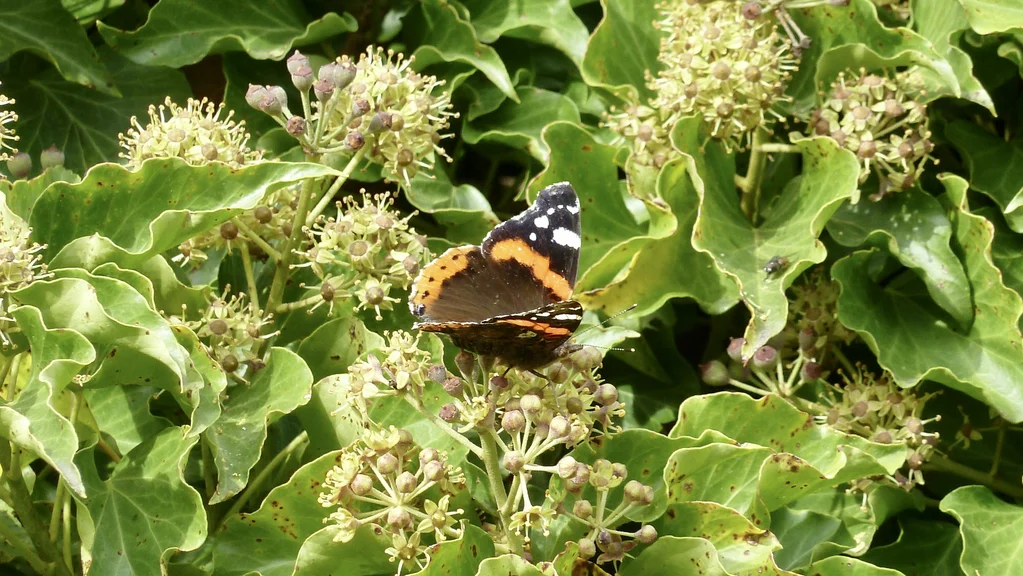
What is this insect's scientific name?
Vanessa atalanta
